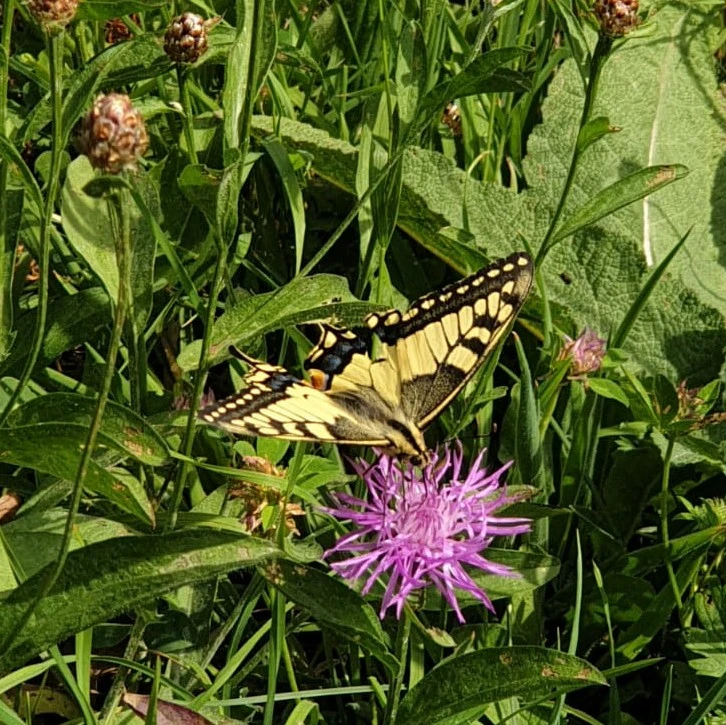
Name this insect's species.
Papilio machaon
